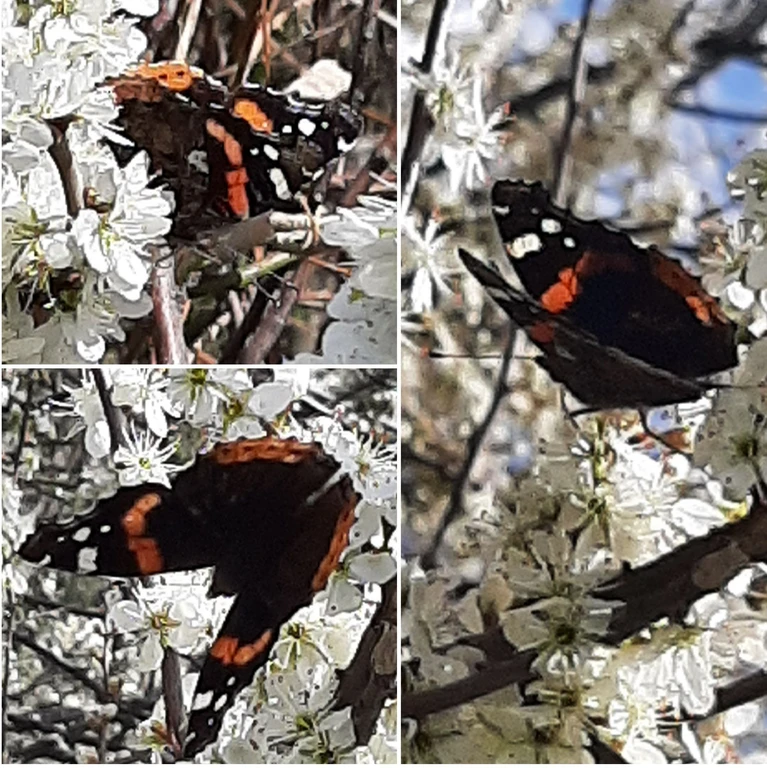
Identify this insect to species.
Vanessa atalanta
